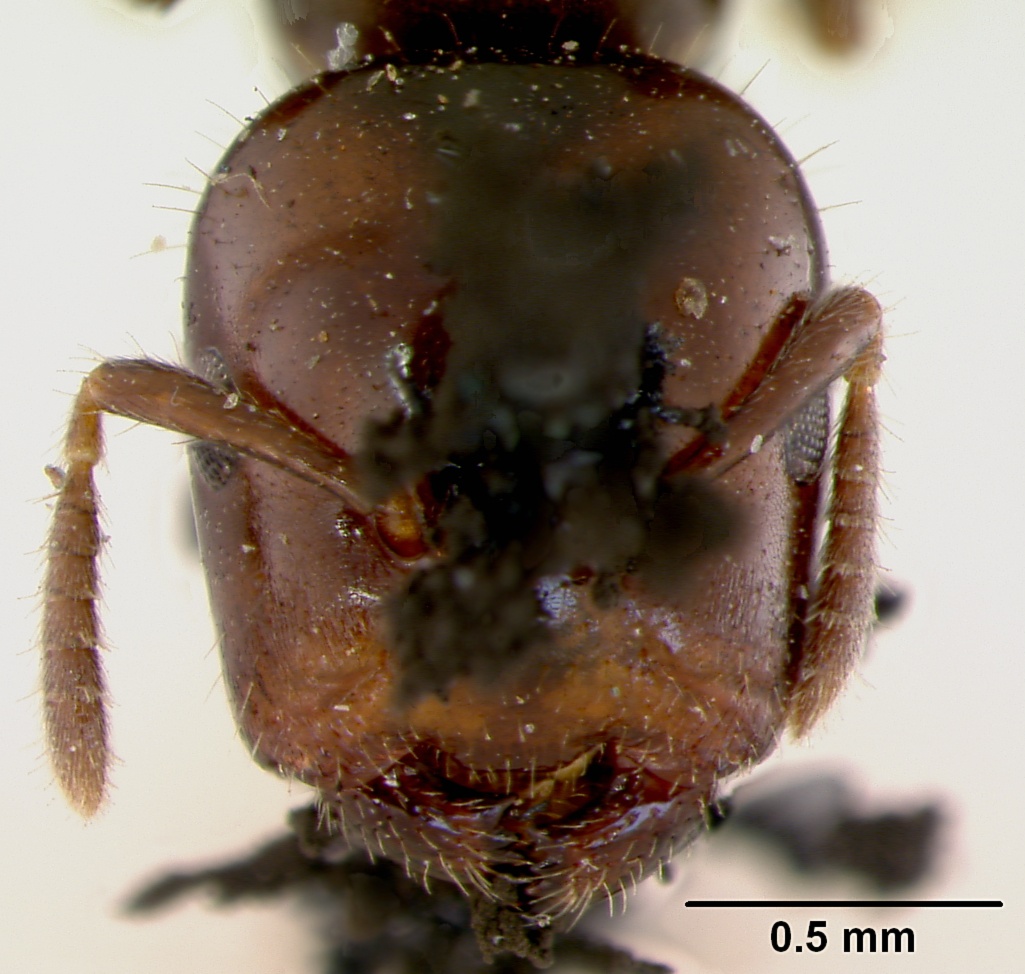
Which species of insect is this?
Aphomomyrmex hewitti
